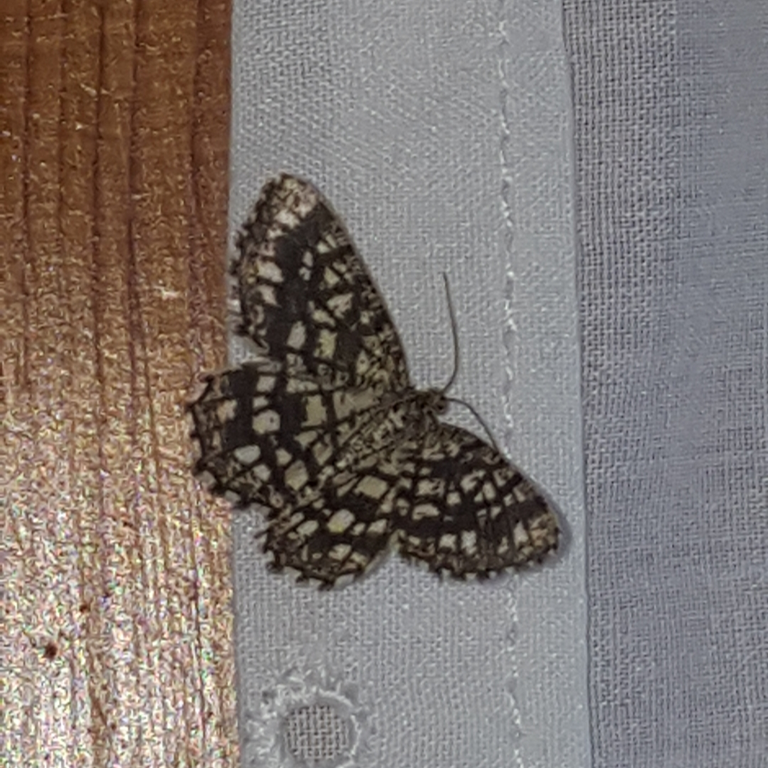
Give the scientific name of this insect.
Chiasmia clathrata
